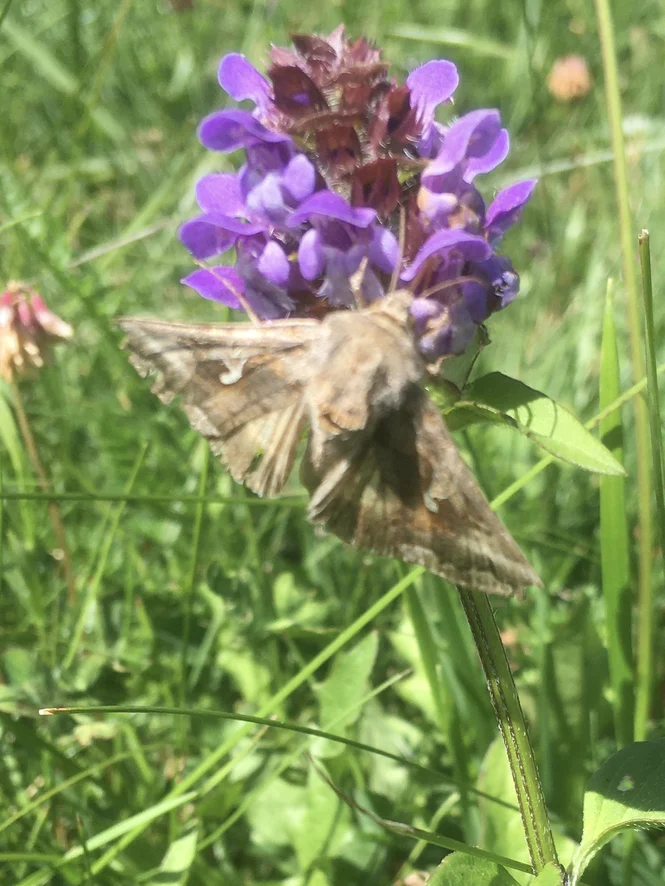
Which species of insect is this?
Autographa gamma
